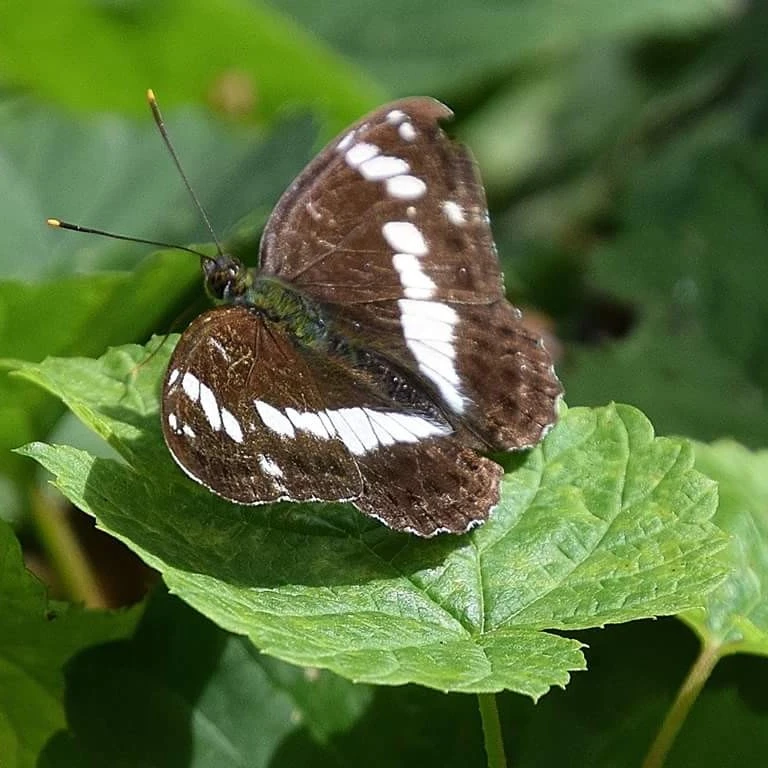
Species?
Limenitis camilla (also Ladoga camilla)
